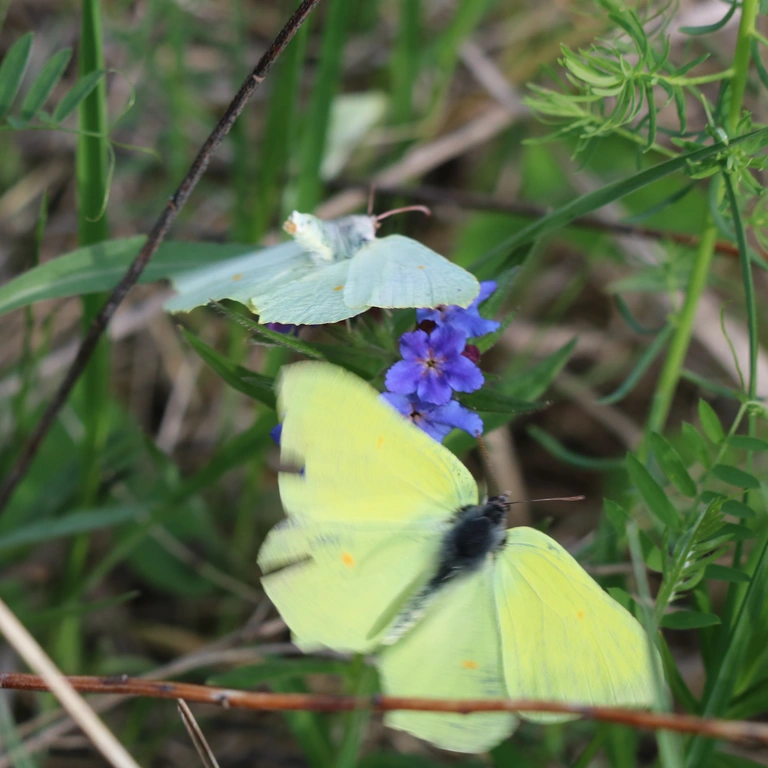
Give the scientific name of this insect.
Gonepteryx rhamni
